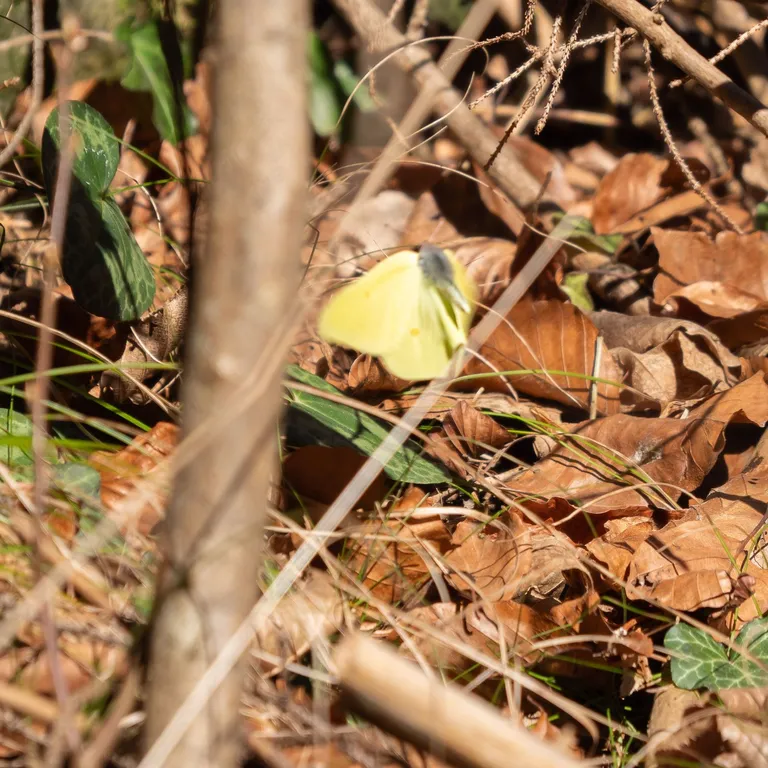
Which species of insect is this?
Gonepteryx rhamni
